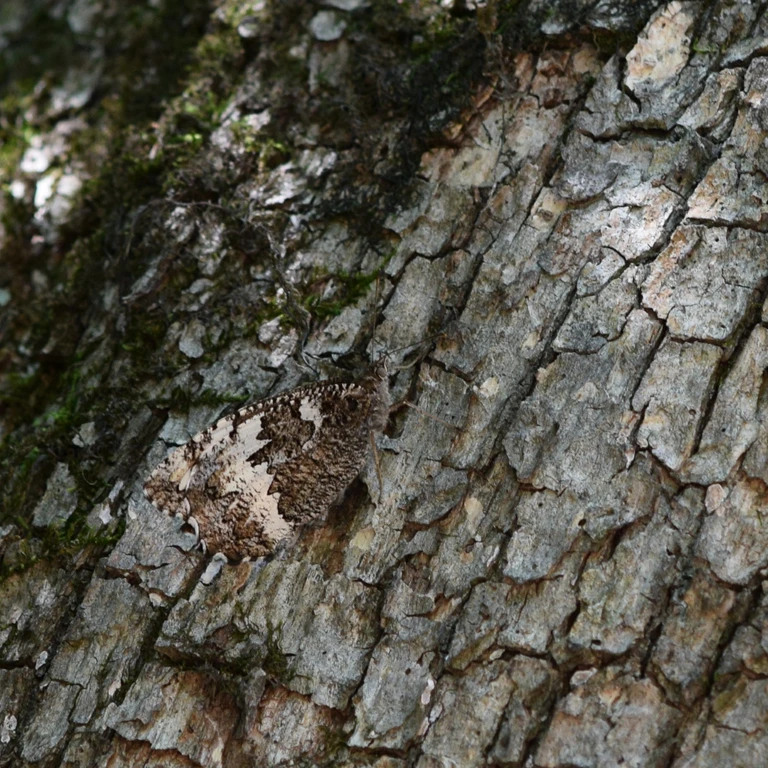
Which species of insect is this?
Brintesia circe
